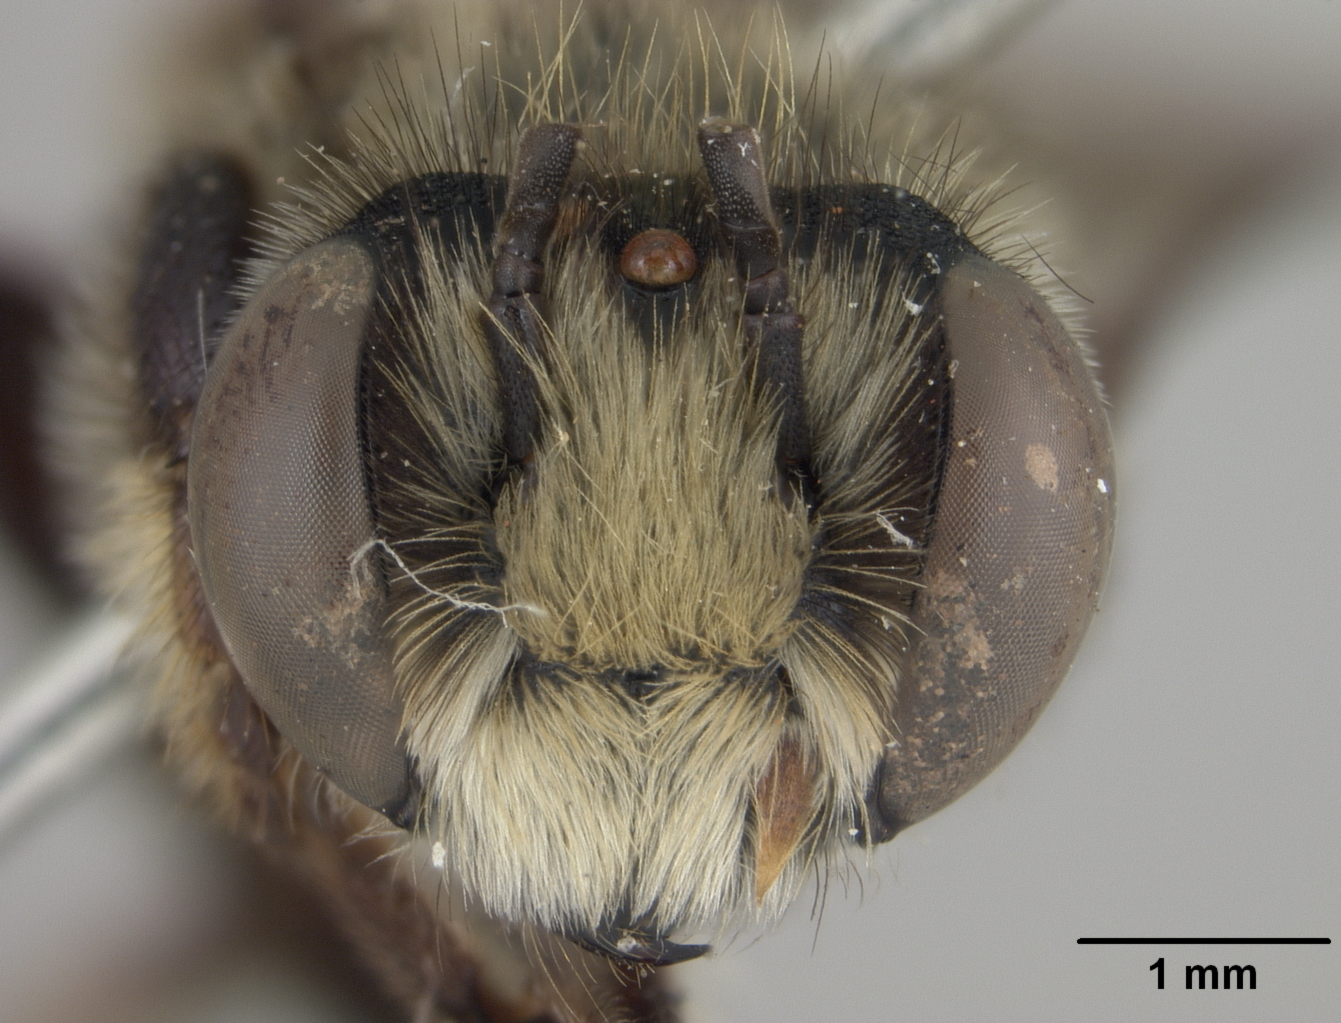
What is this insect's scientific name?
Megachile calens
